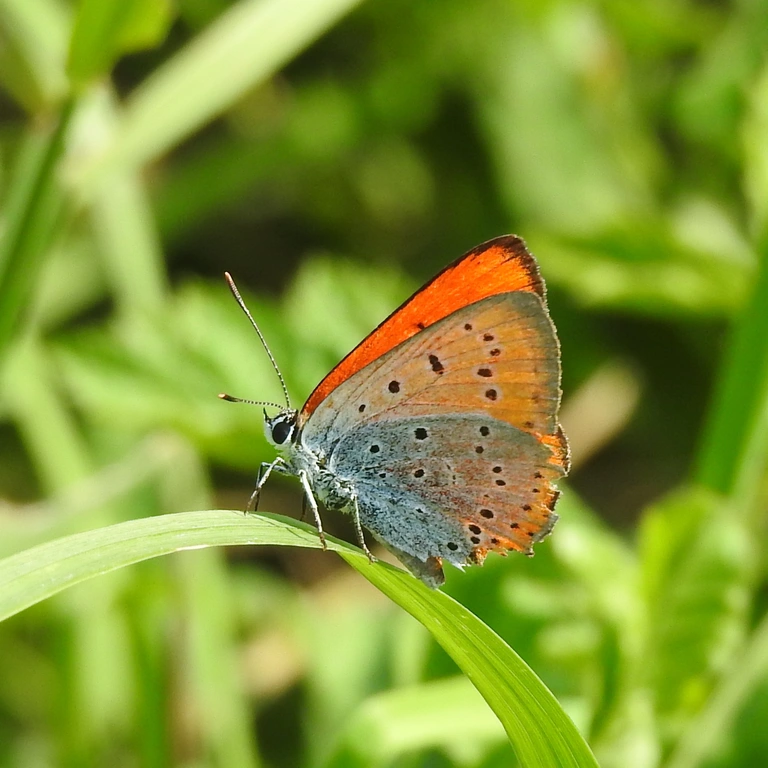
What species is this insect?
Lycaena dispar
